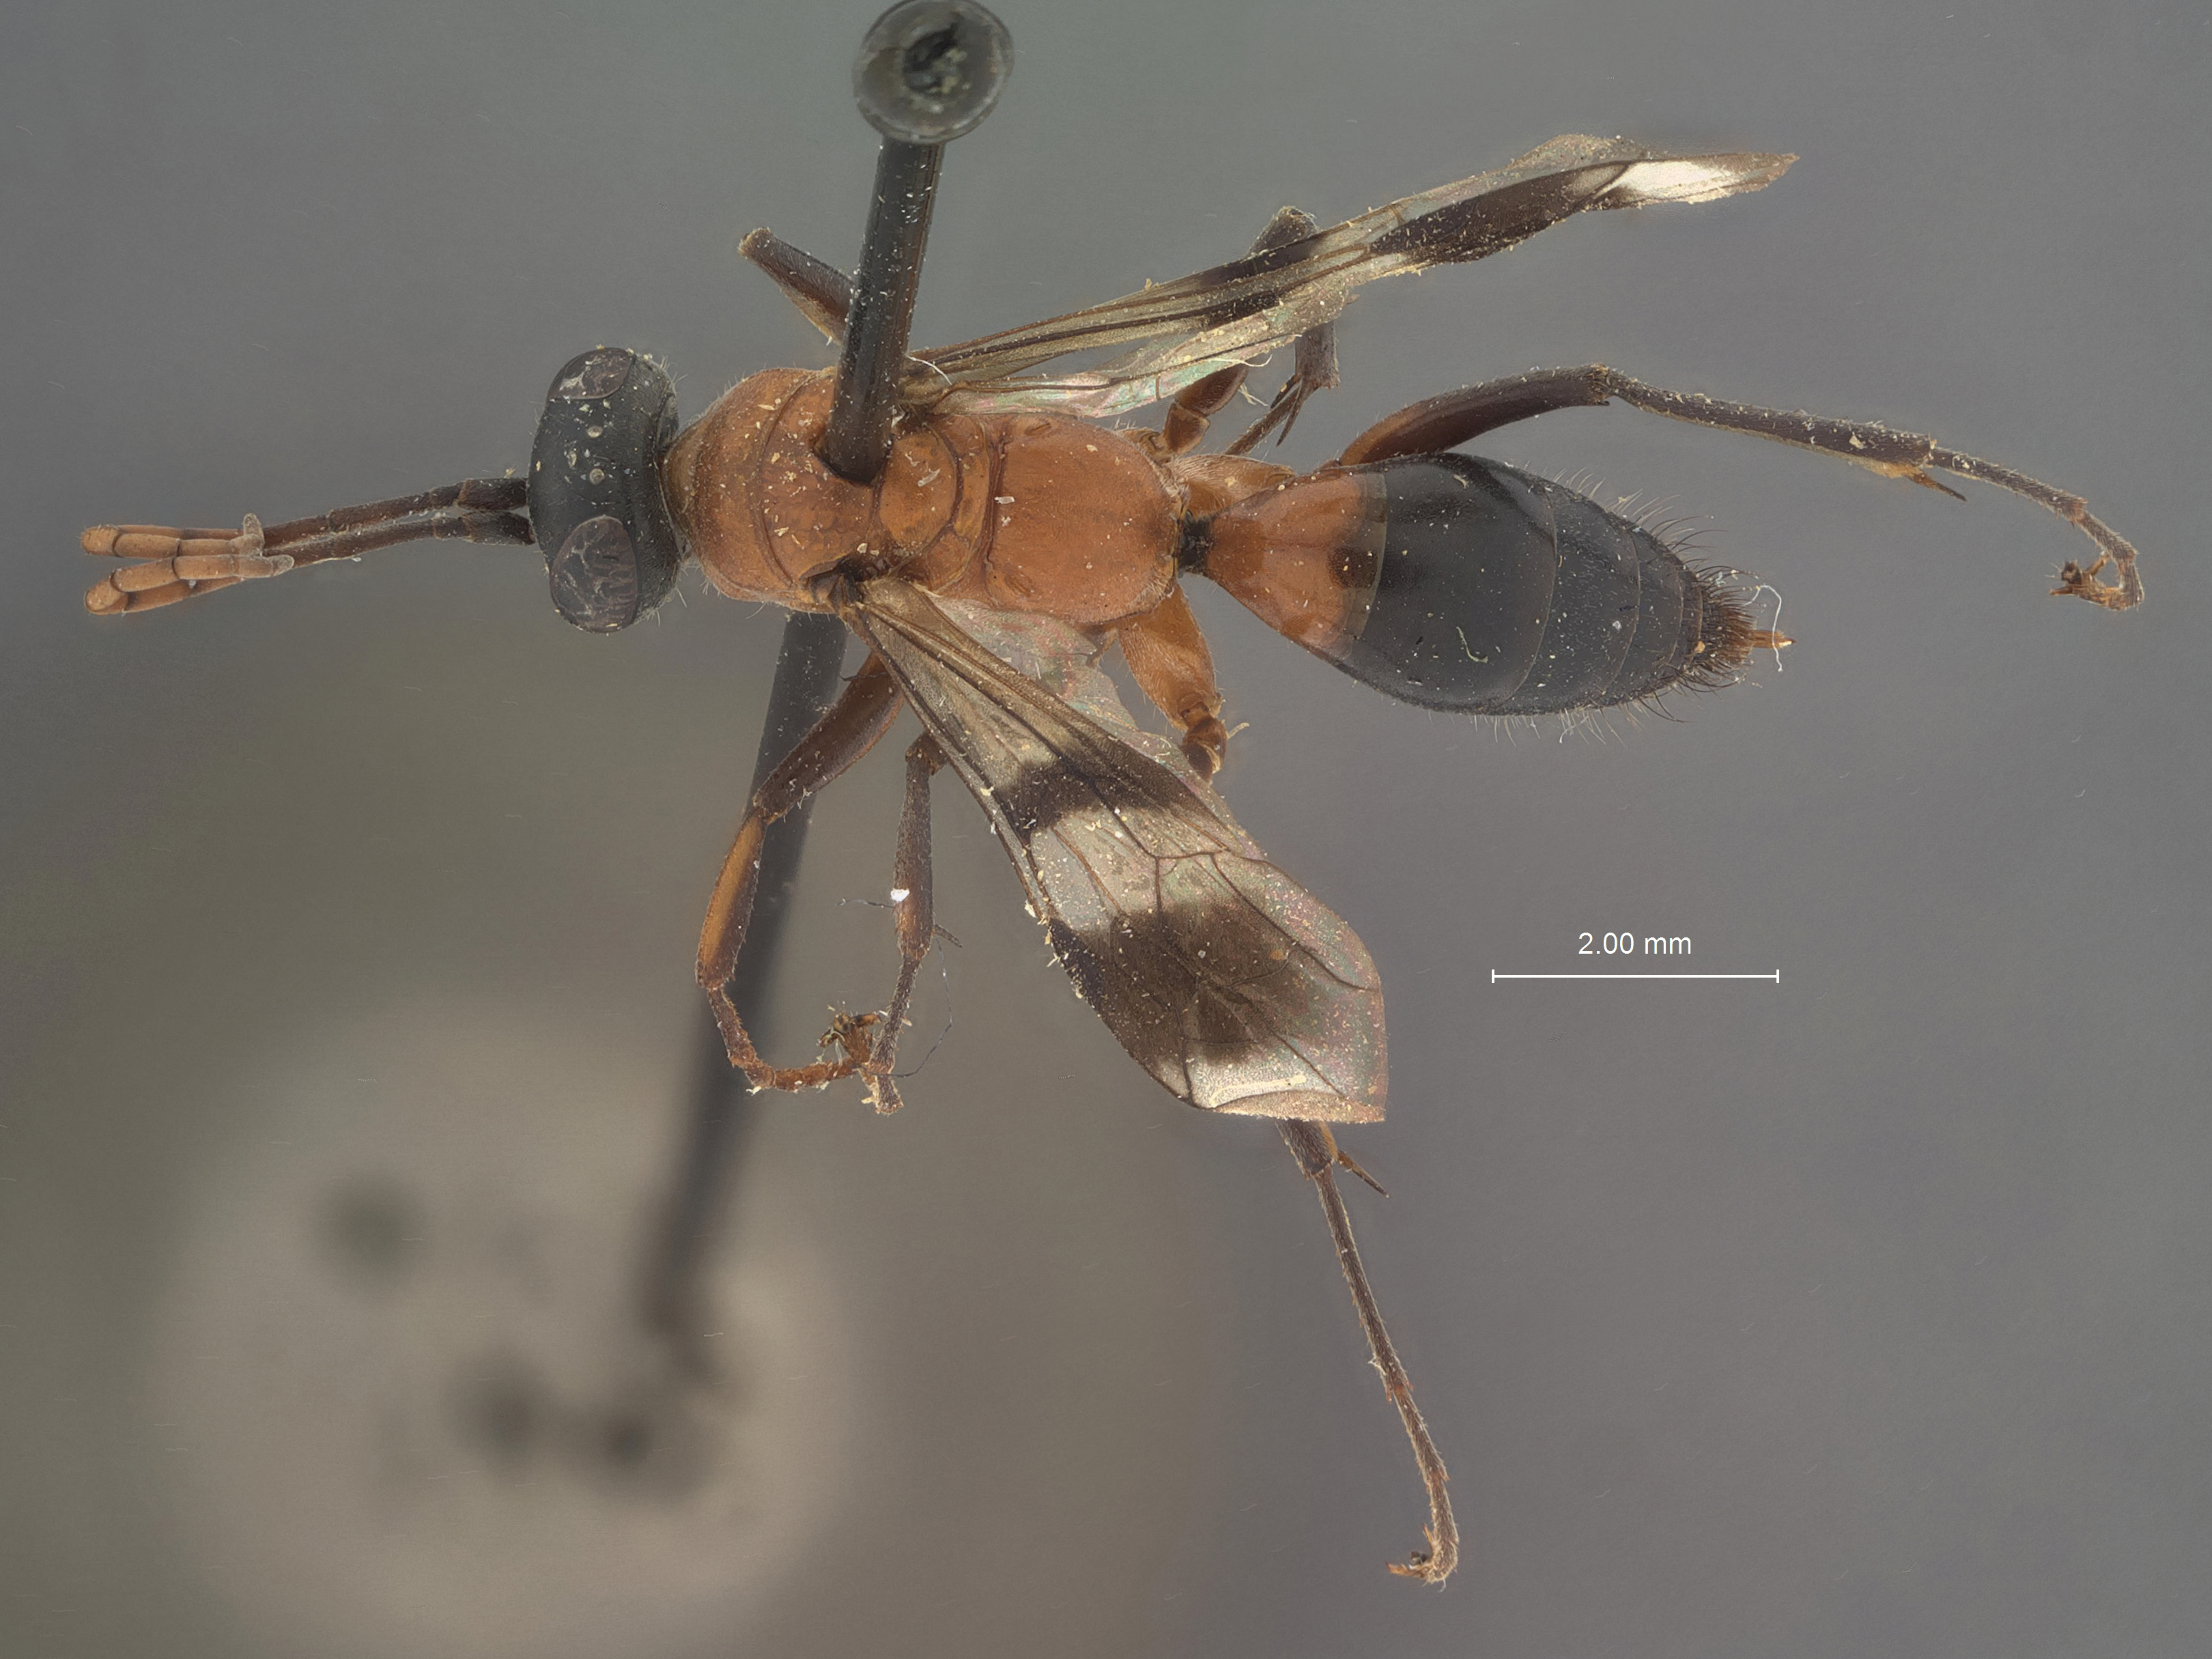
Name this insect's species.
Dipogon iracundus
